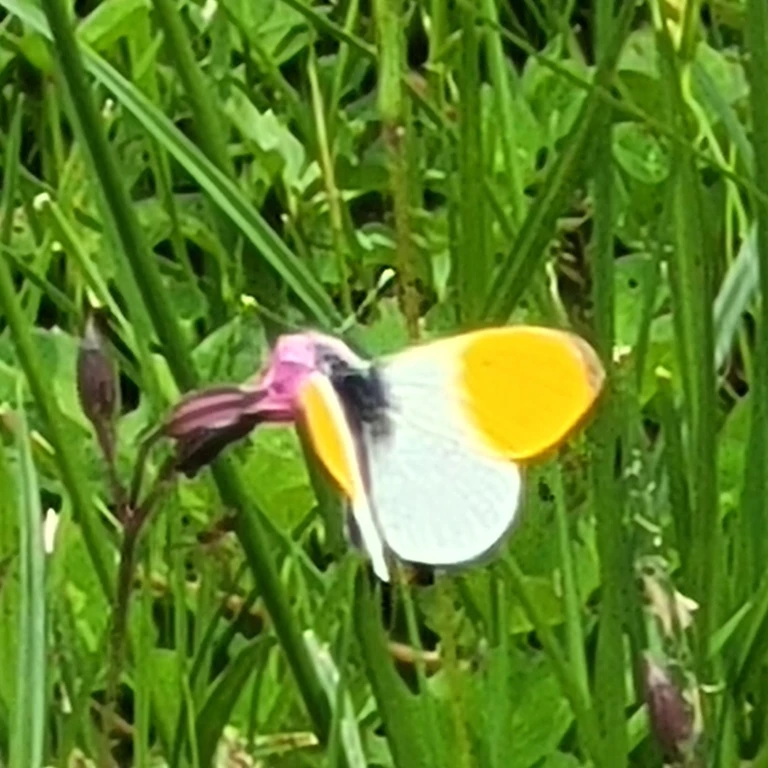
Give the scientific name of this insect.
Anthocharis cardamines
